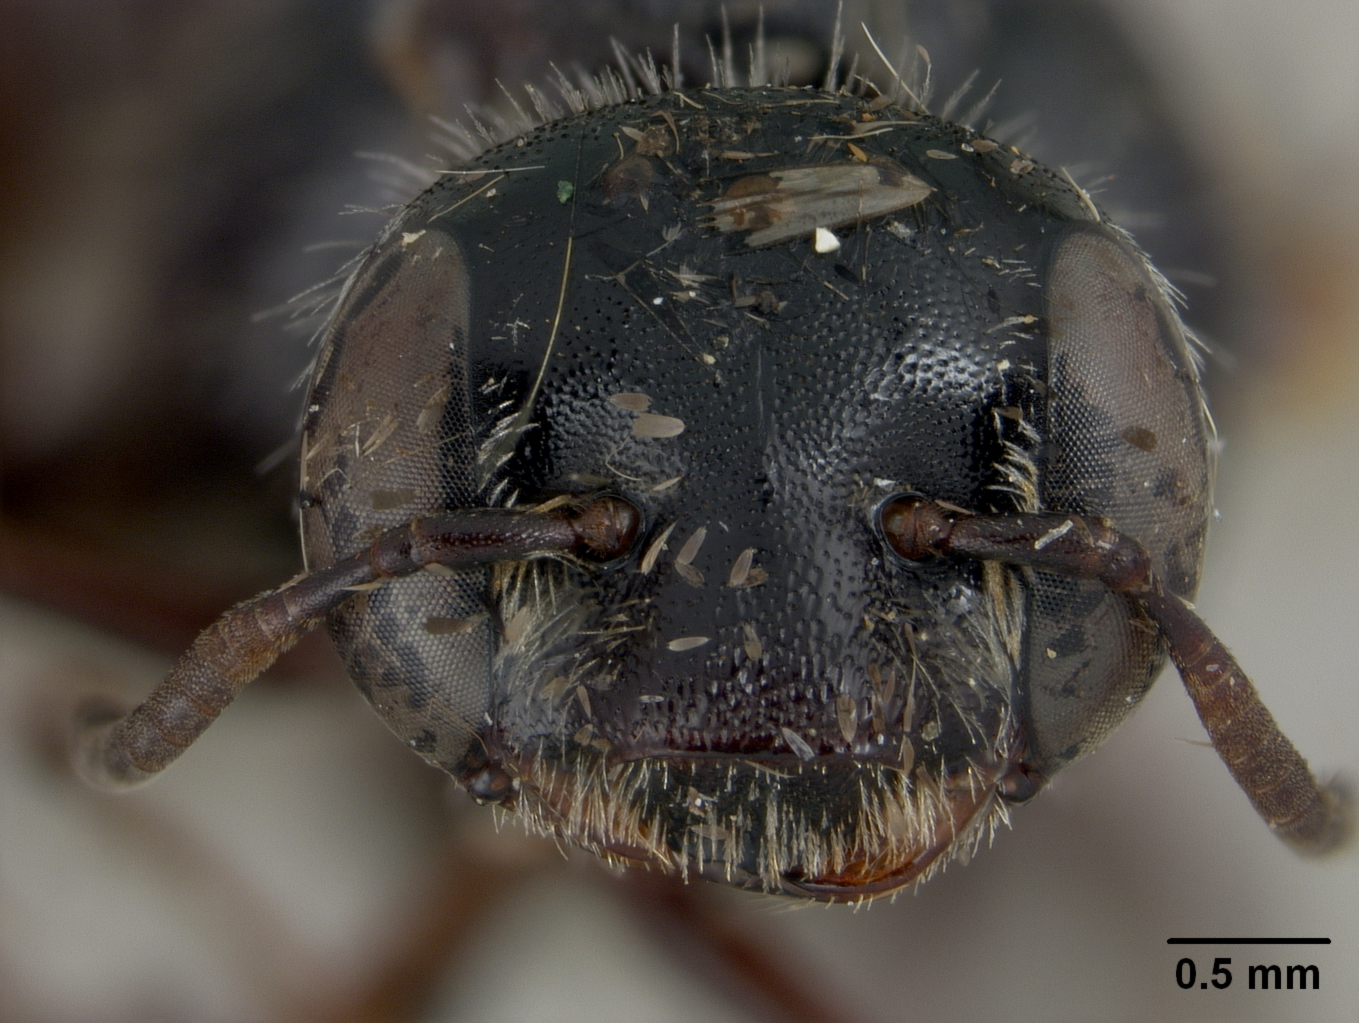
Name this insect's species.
Exomalopsis monozonula
